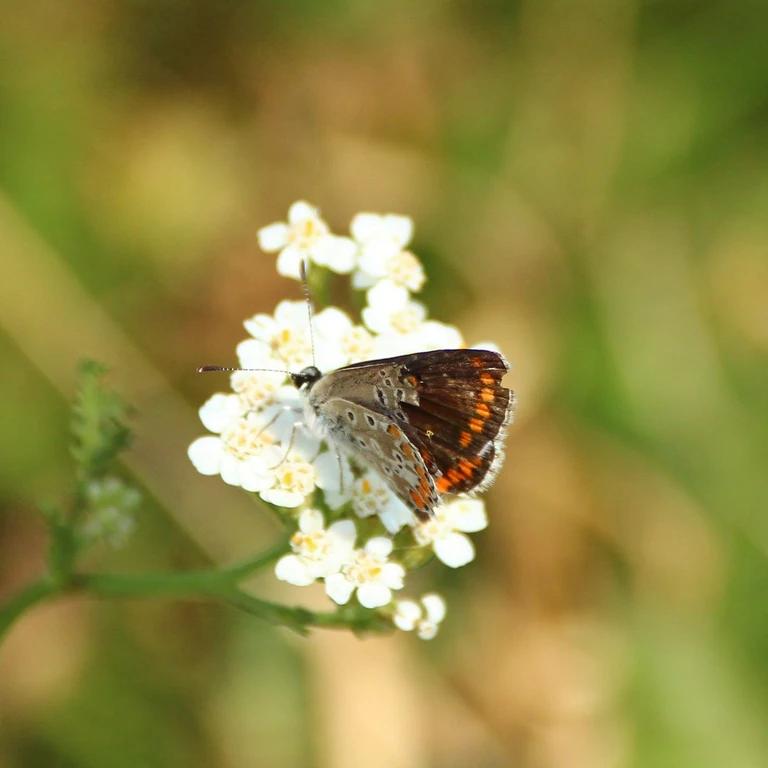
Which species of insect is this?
Aricia agestis/artaxerxes
